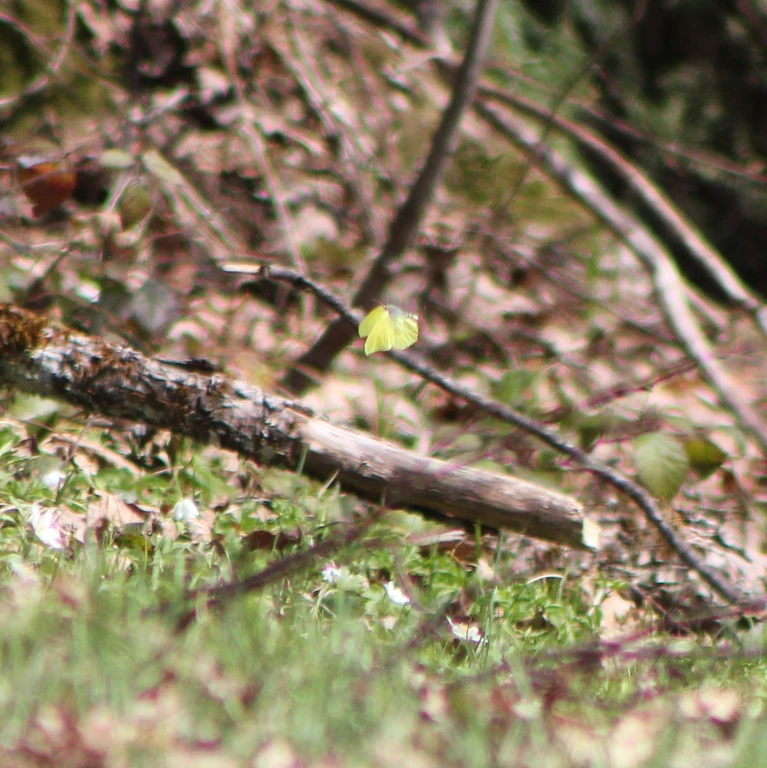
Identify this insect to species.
Gonepteryx rhamni
